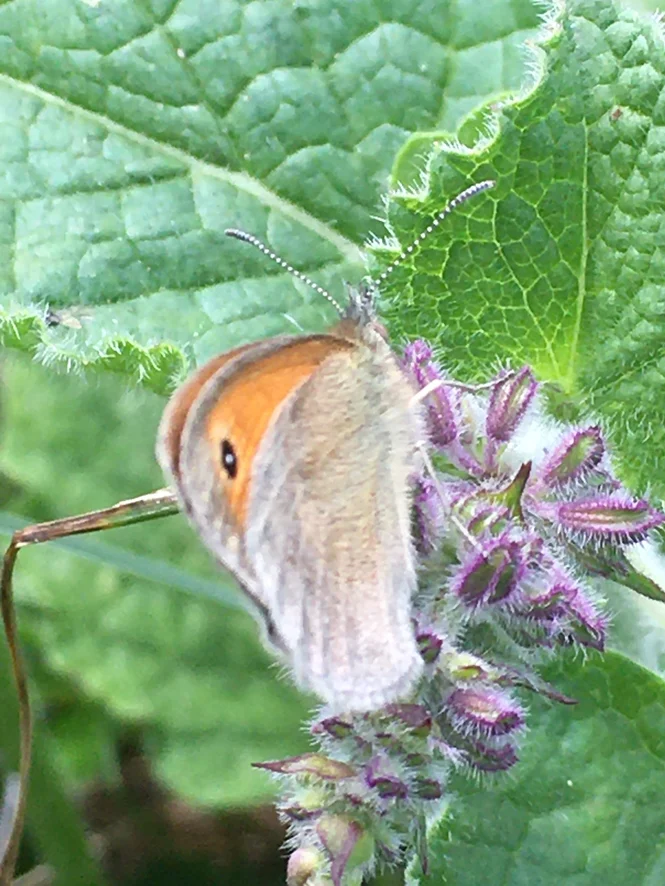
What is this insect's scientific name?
Coenonympha pamphilus
